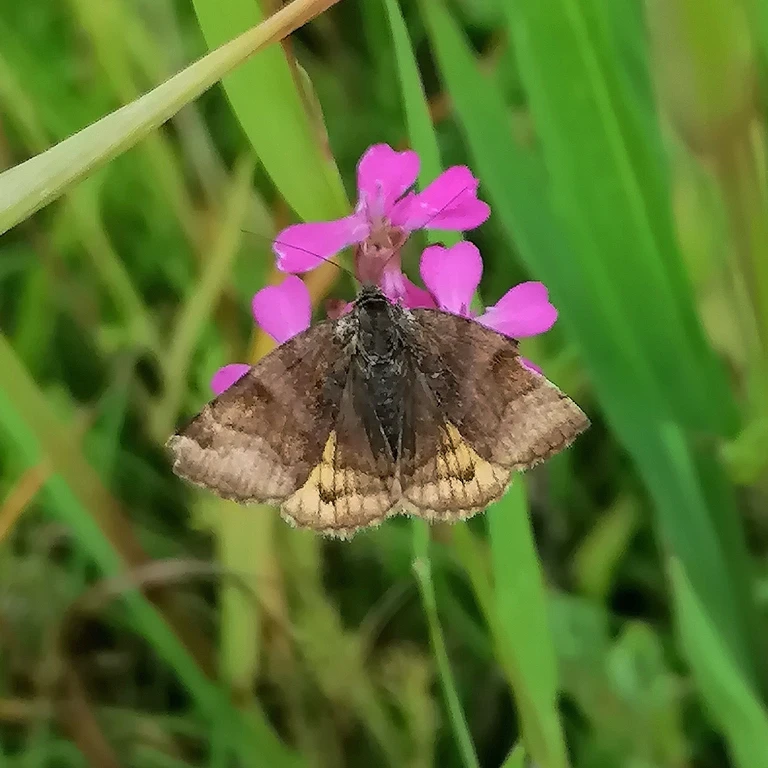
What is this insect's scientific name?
Euclidia glyphica
